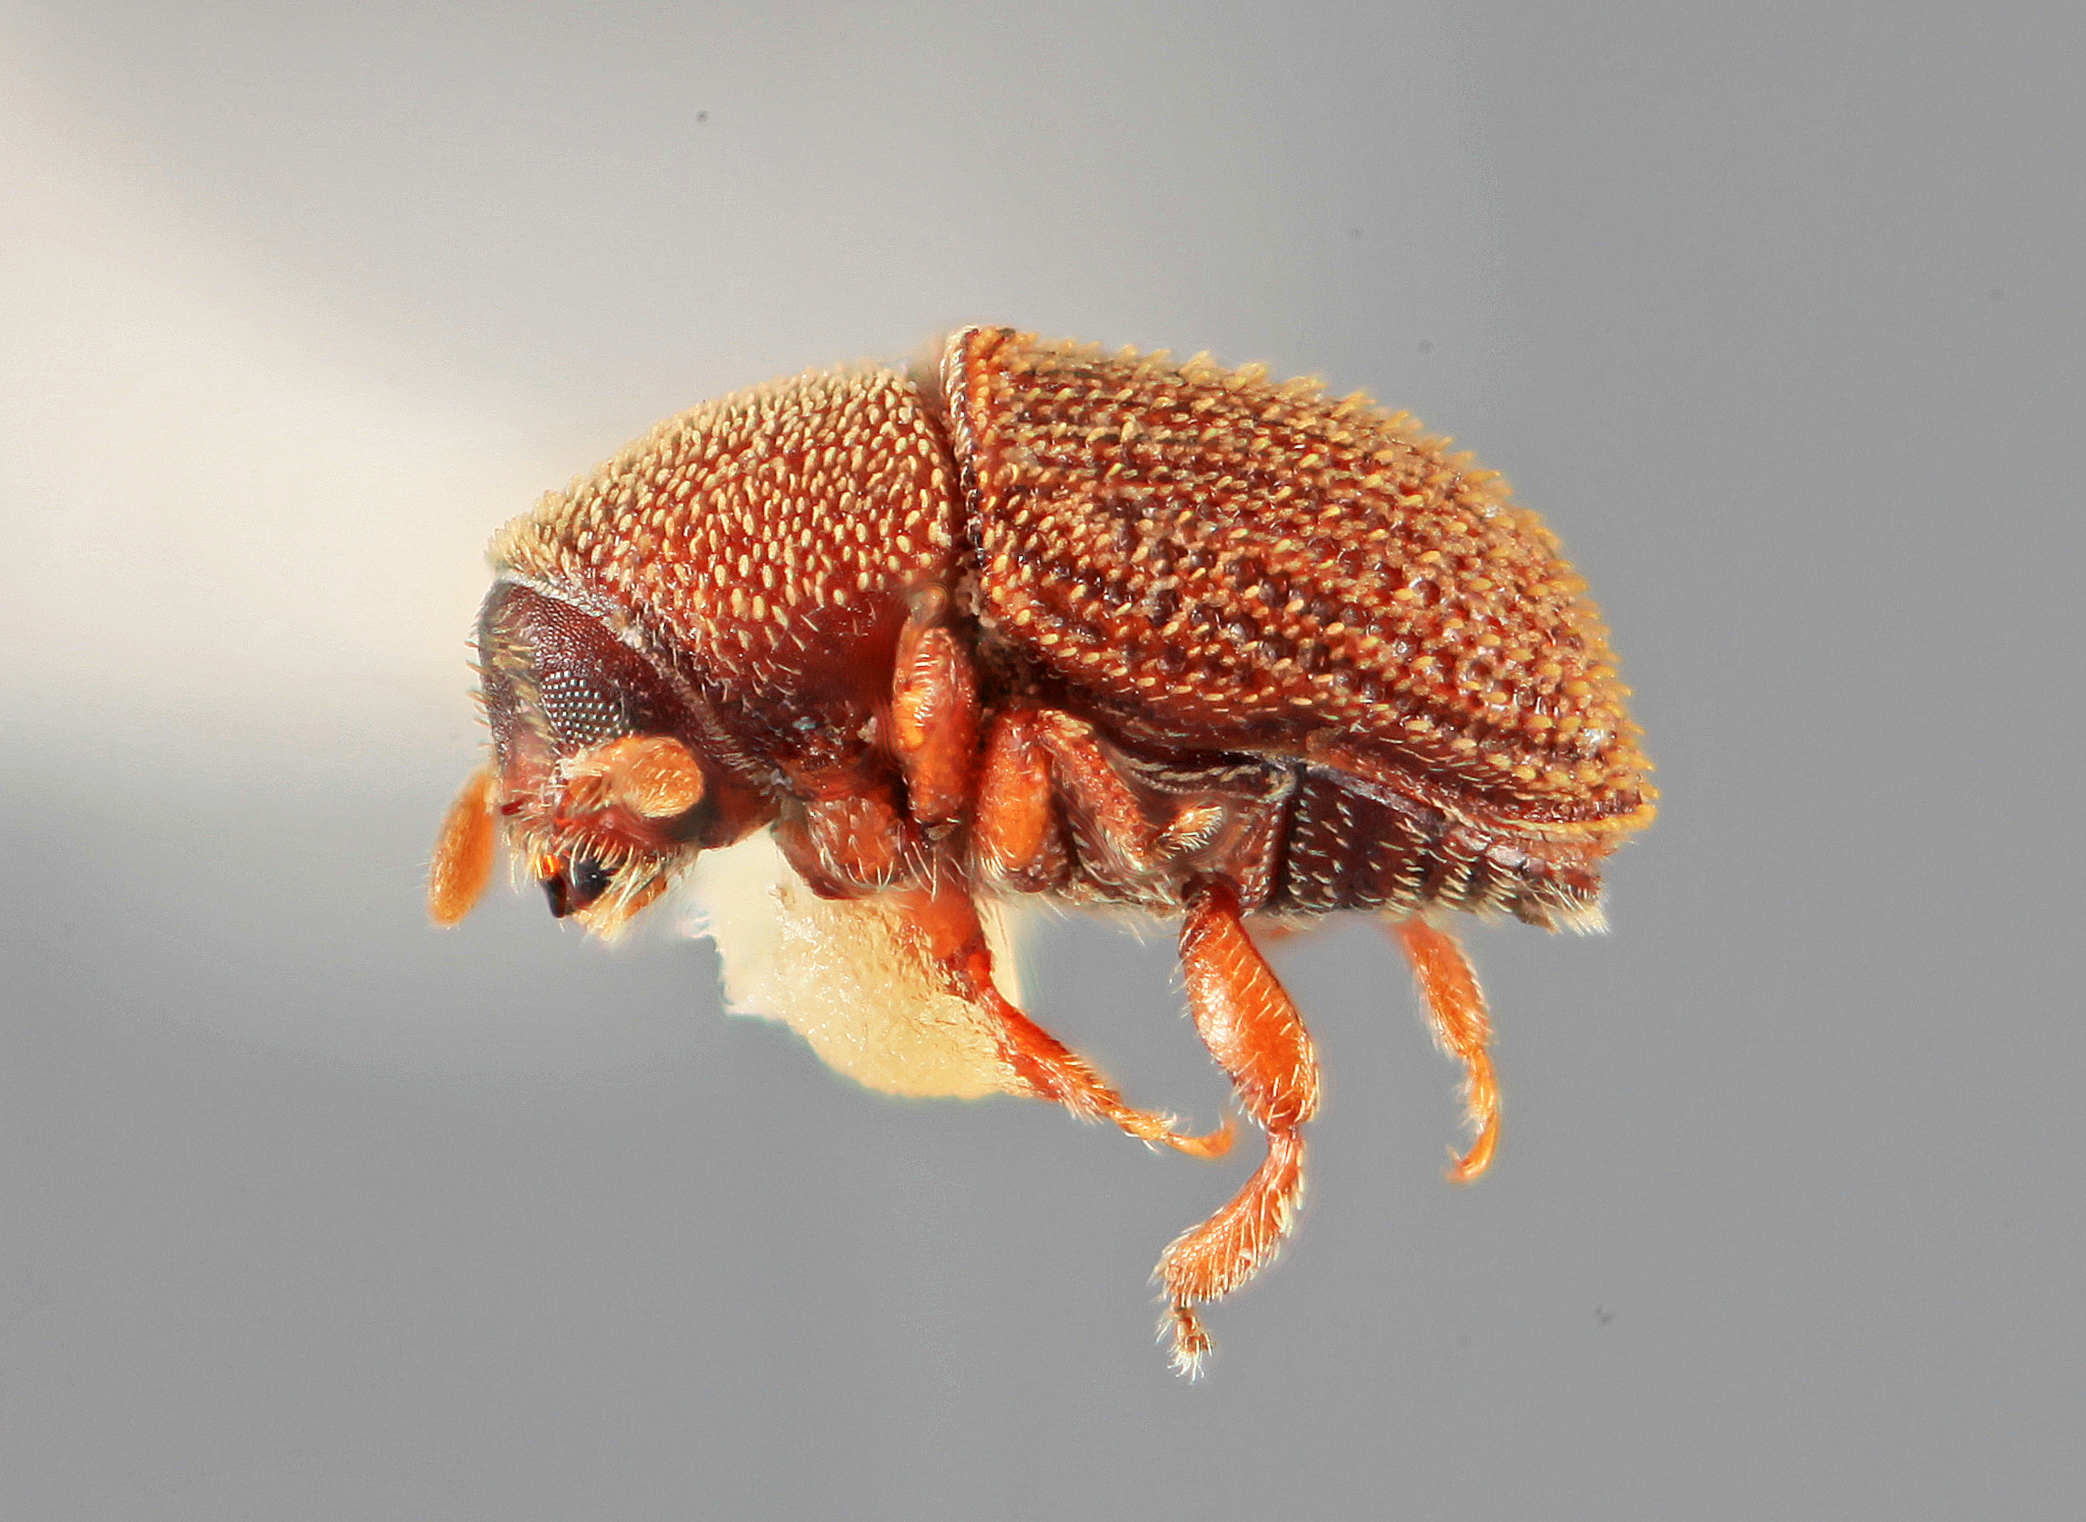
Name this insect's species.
Chramesus unicornis
